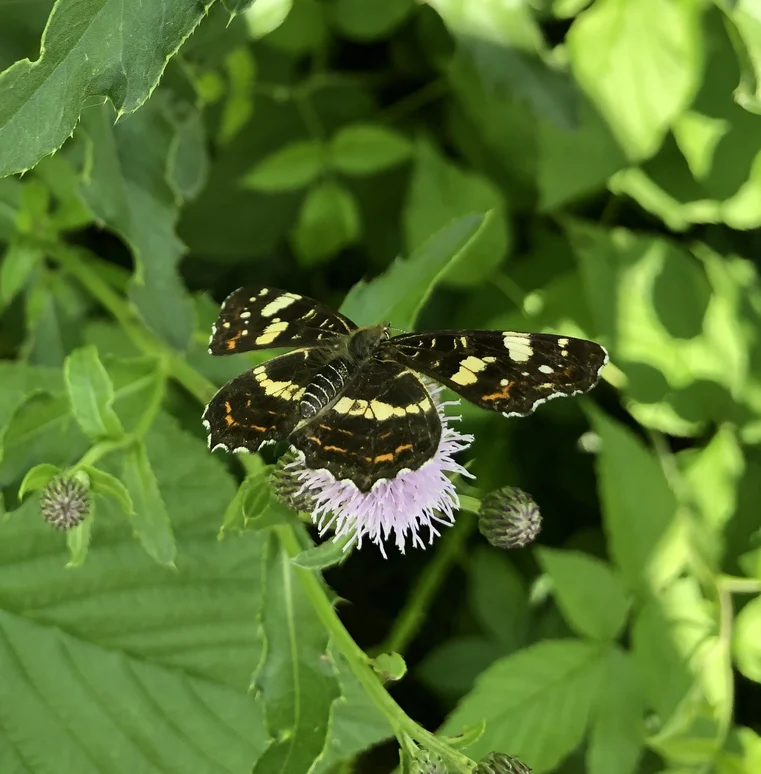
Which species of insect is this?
Araschnia levana
